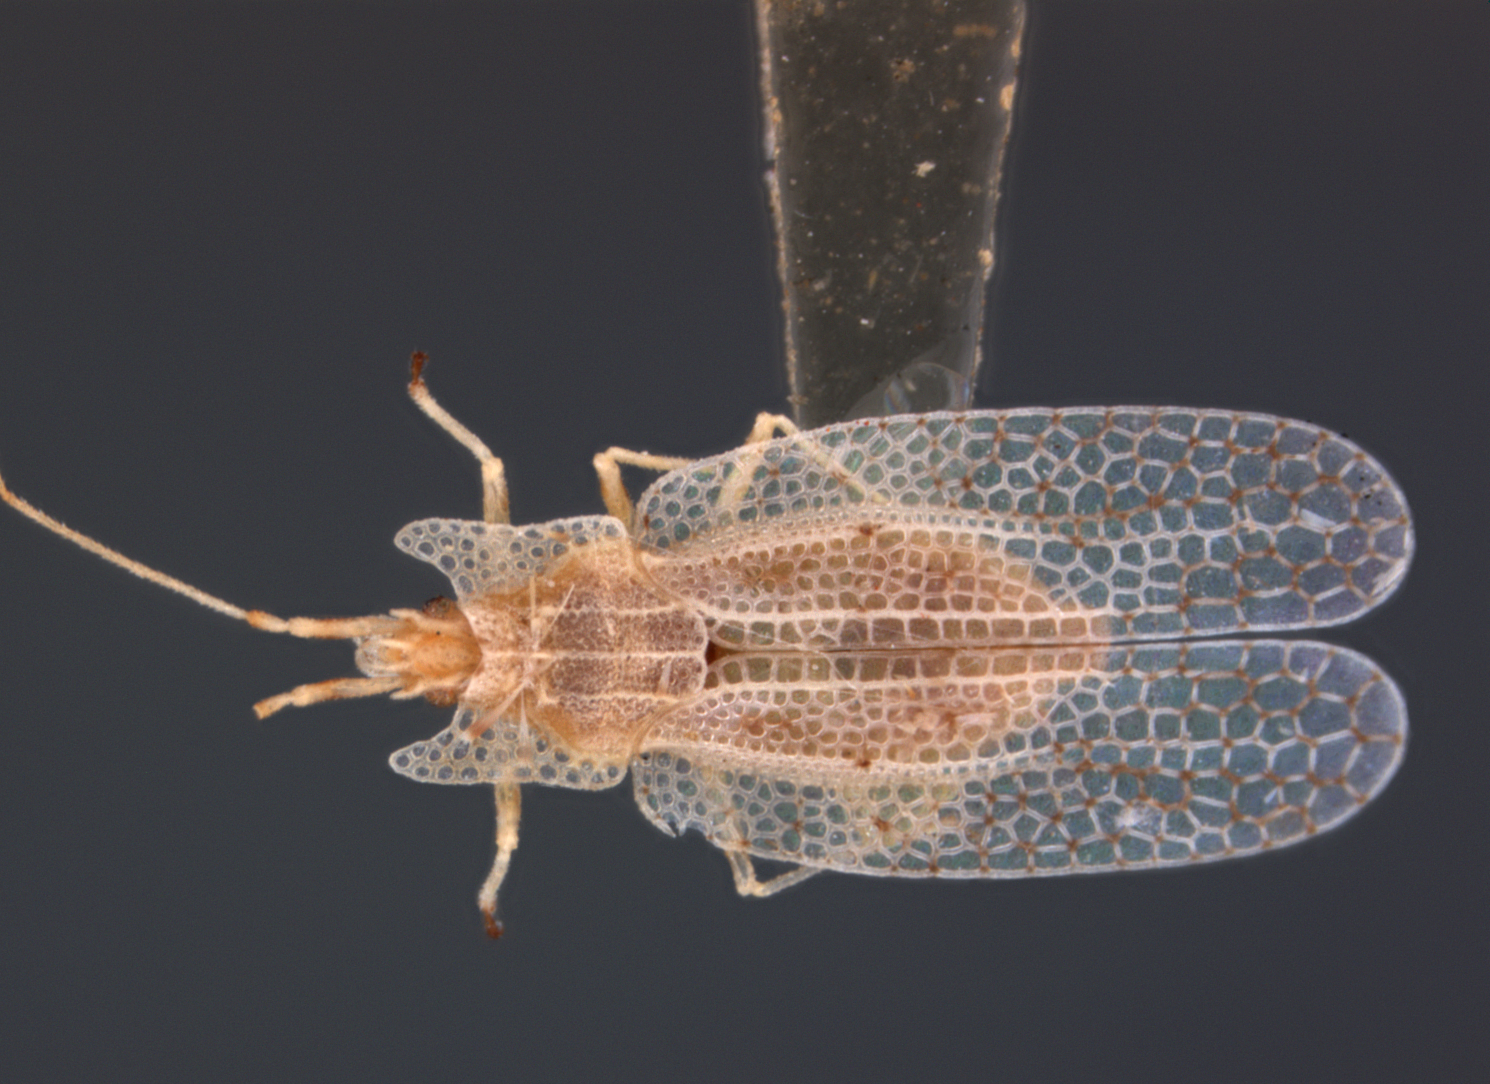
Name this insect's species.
Allotingis insulicola
